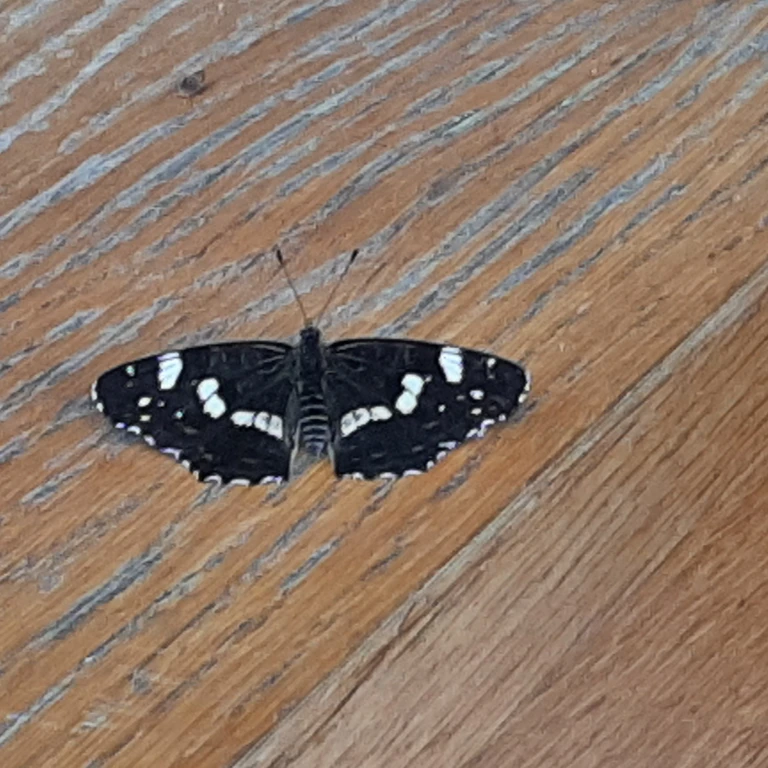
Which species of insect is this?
Araschnia levana
